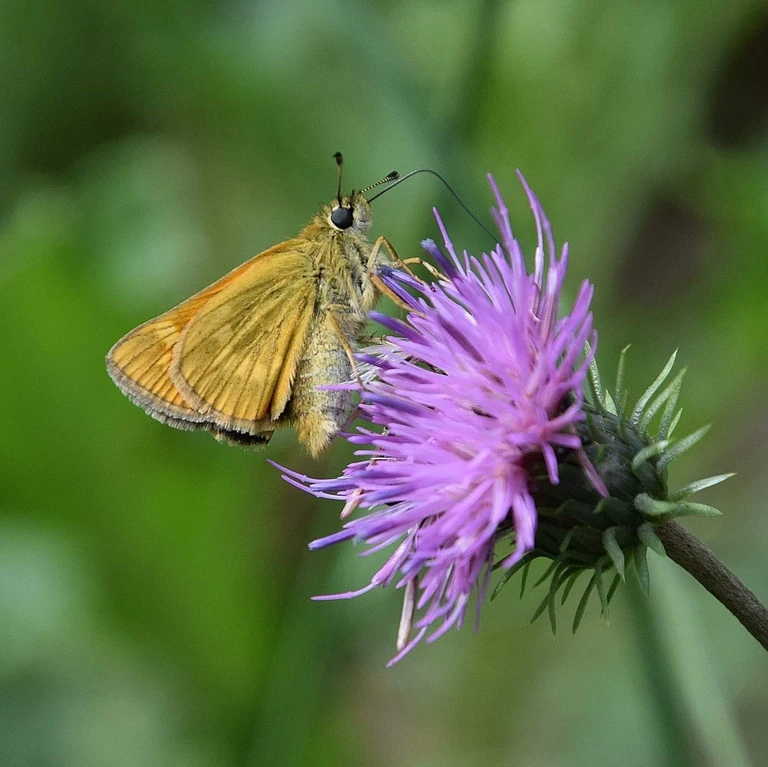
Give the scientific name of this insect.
Ochlodes sylvanus (also Ochlodes venata)
